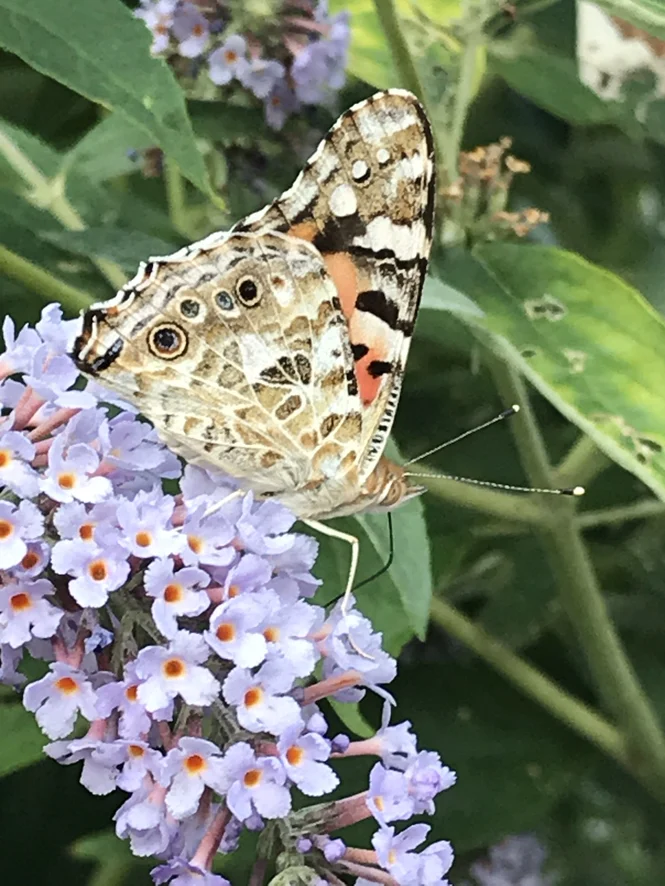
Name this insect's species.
Vanessa cardui
